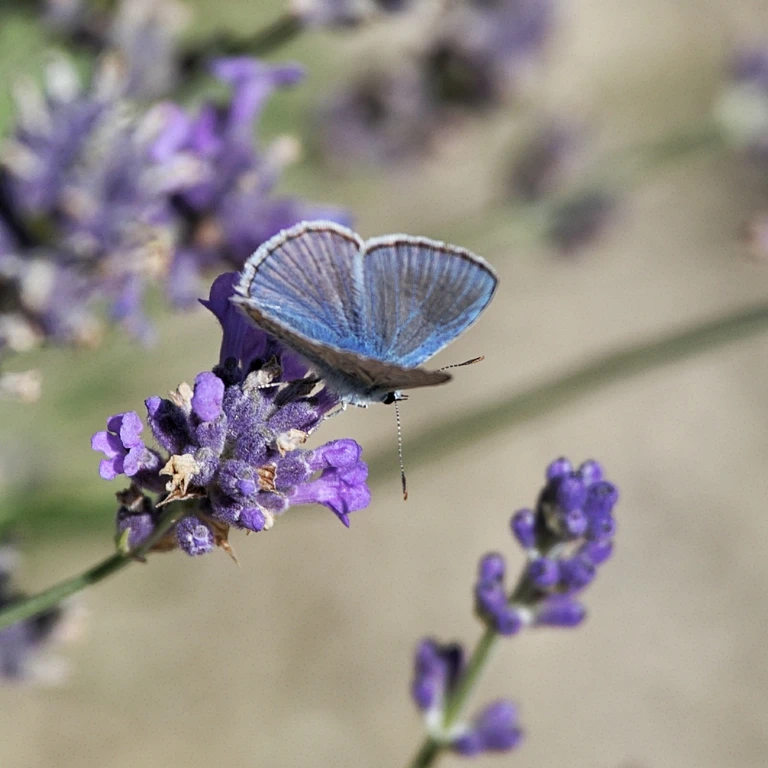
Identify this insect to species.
Polyommatus icarus
